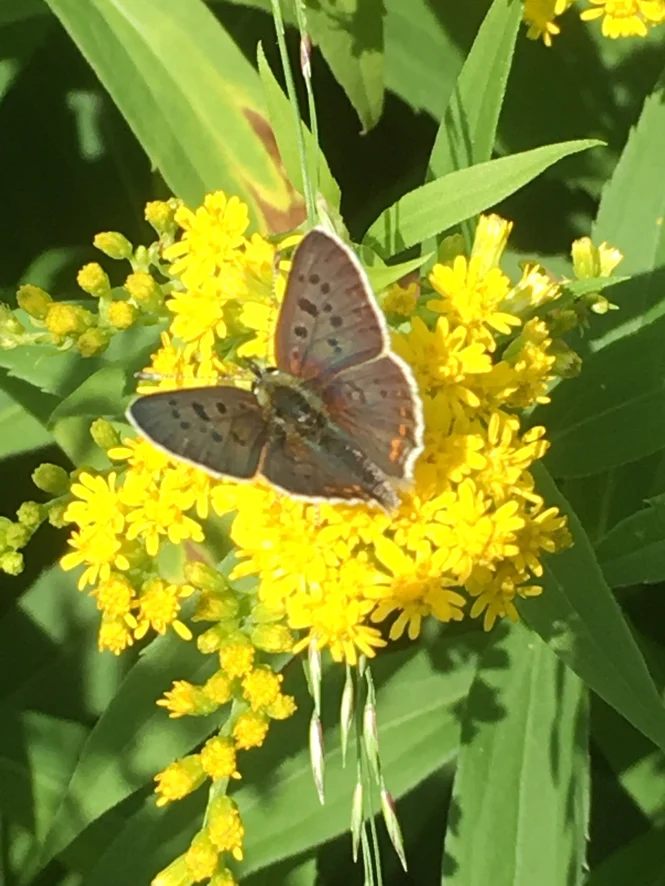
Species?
Lycaena tityrus (also Loweia tityrus)
